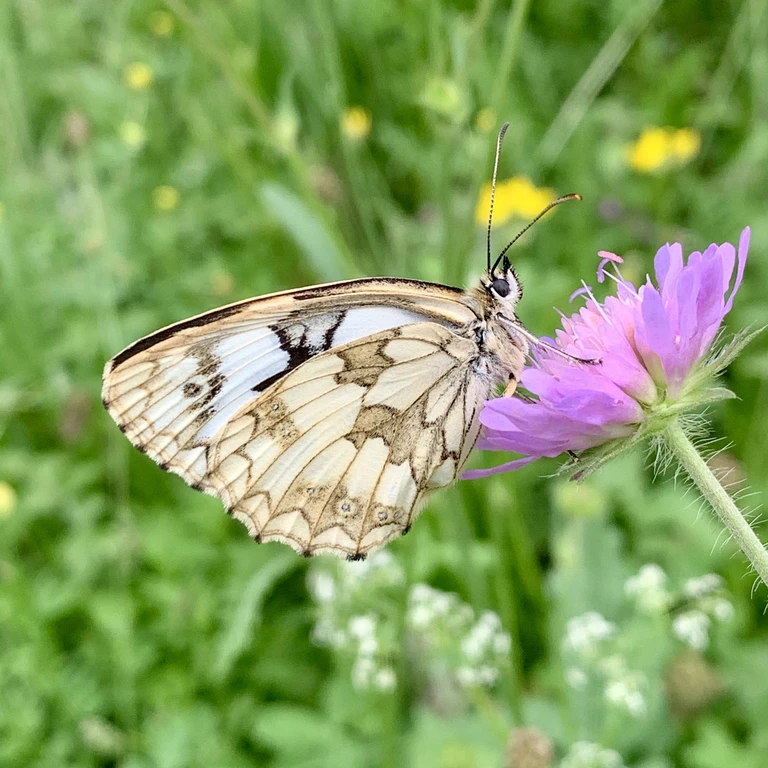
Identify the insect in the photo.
Melanargia galathea
